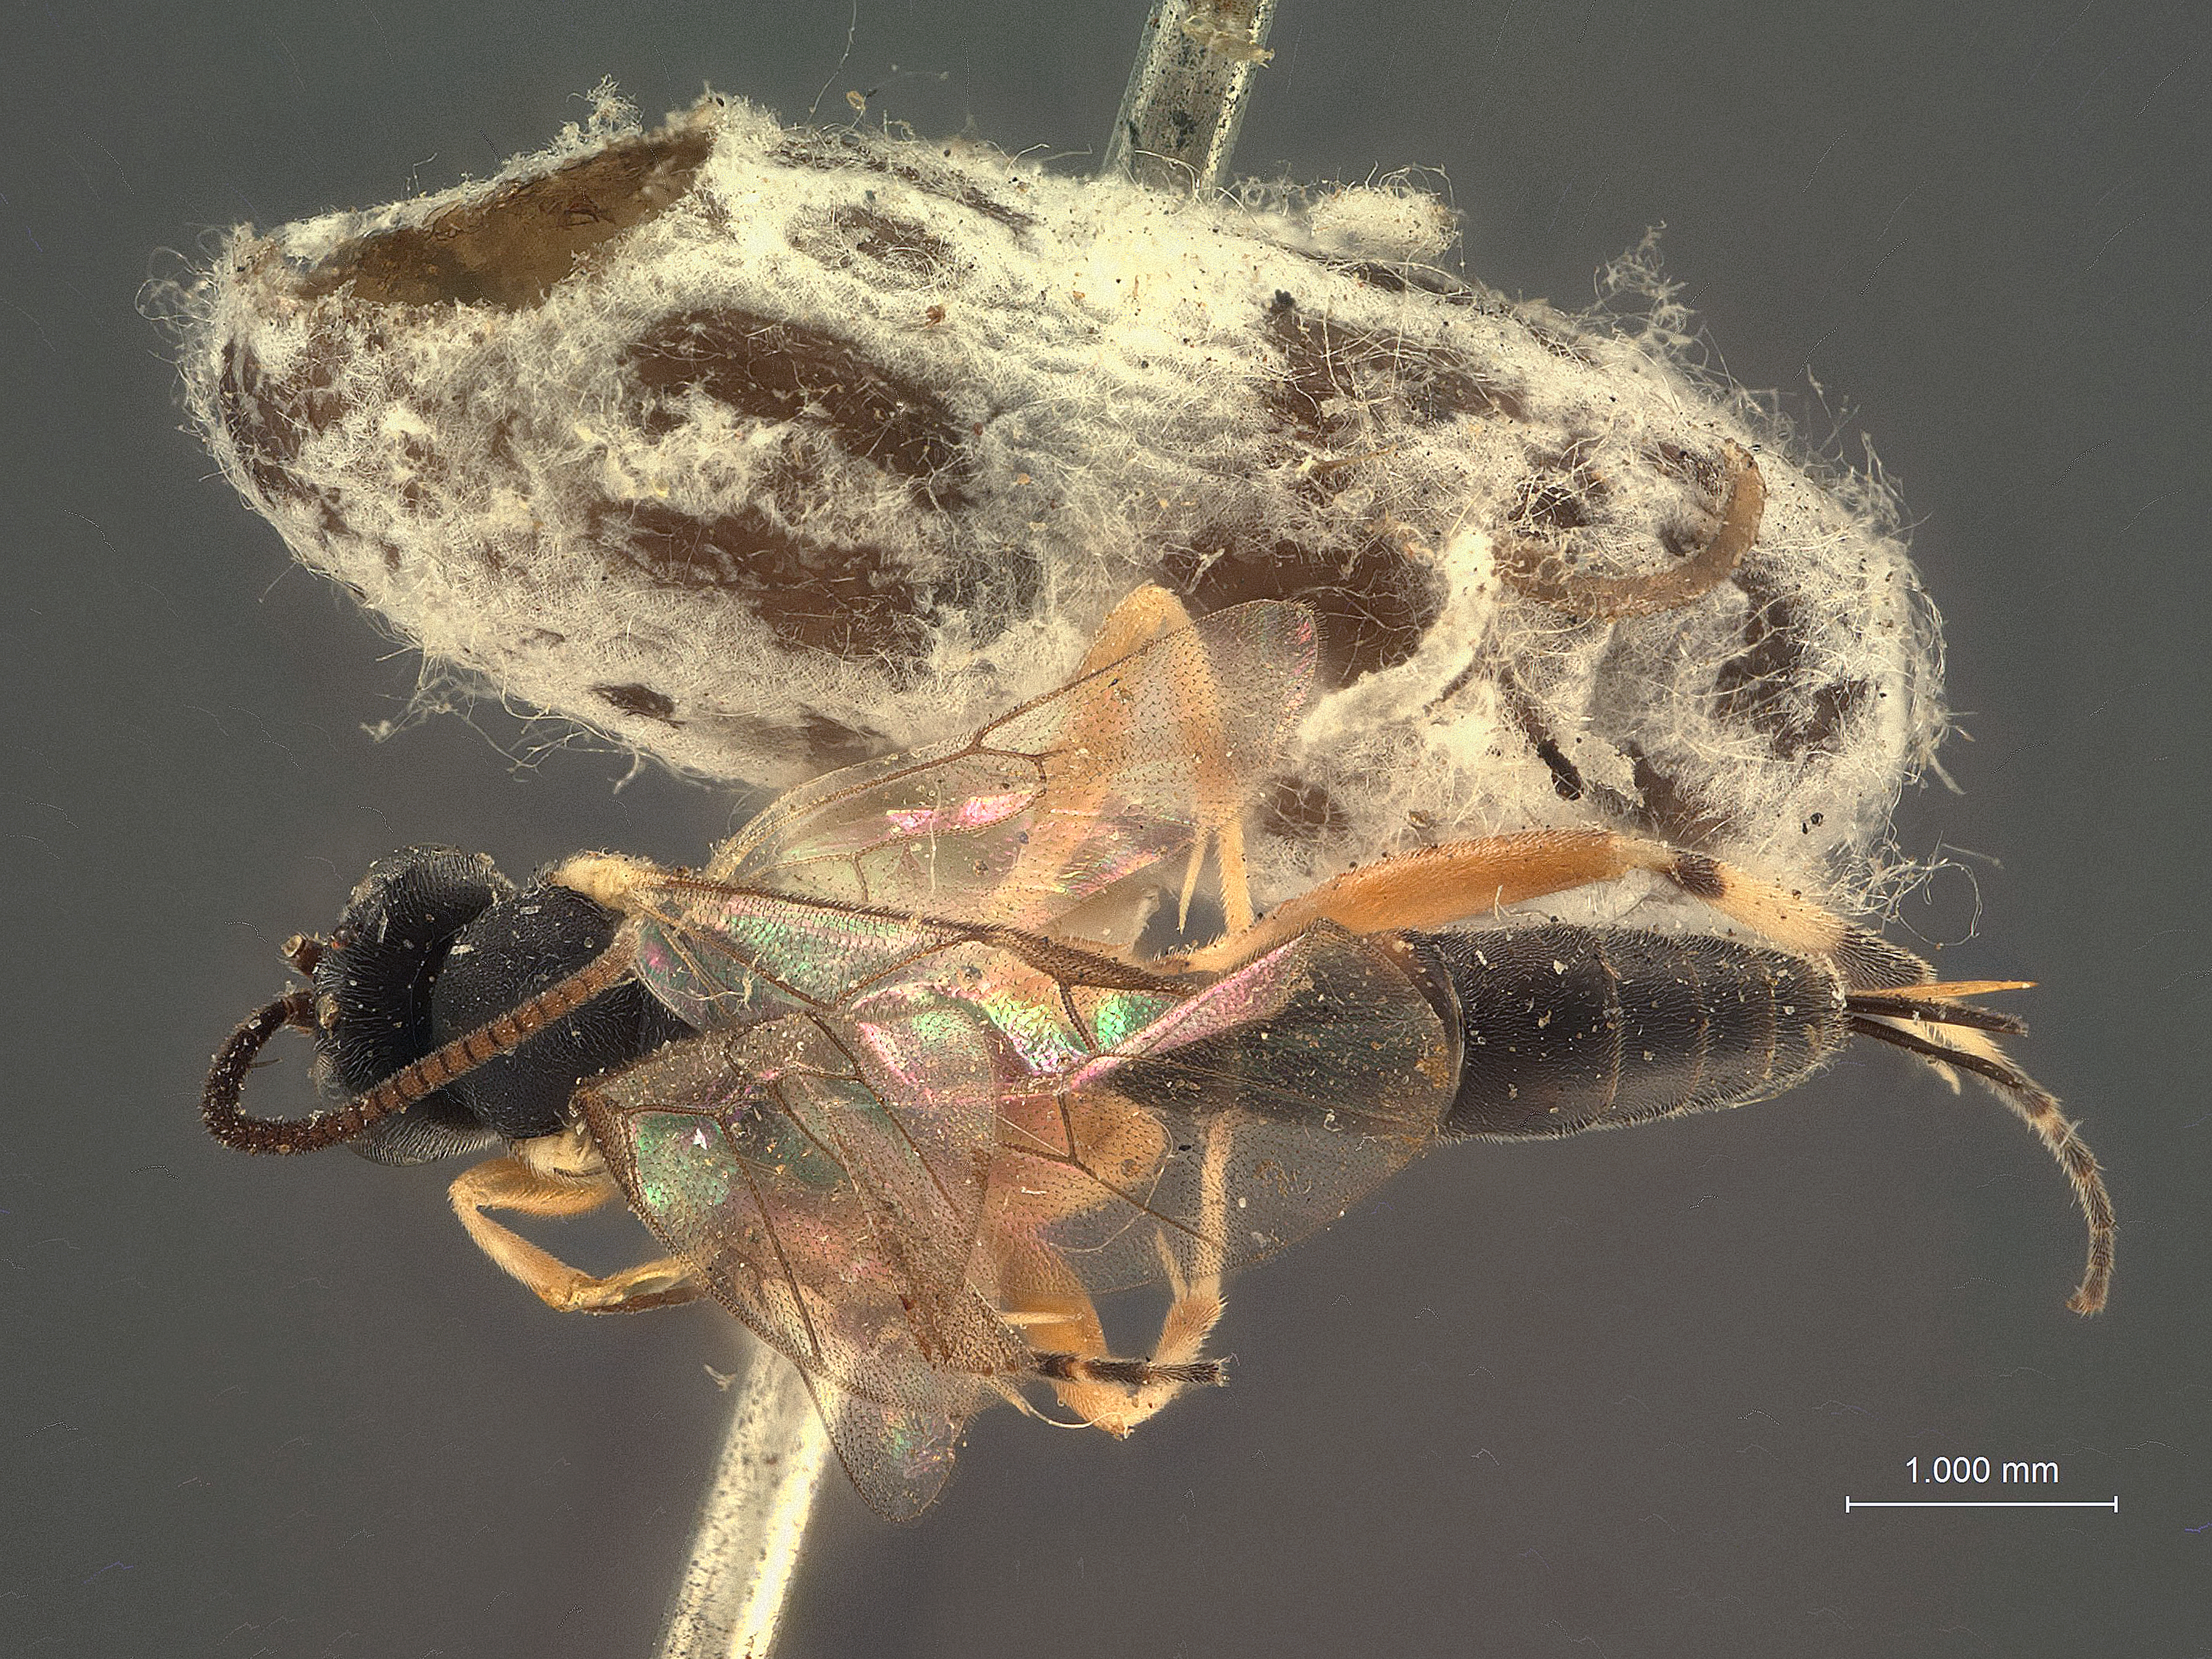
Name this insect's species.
Campoplex digitatus
